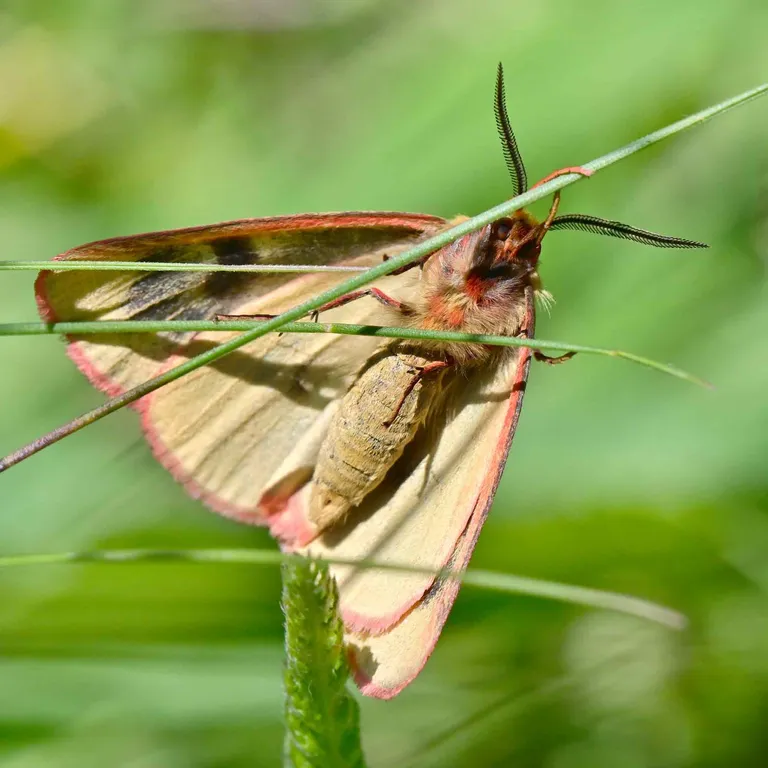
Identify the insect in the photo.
Diacrisia sannio
